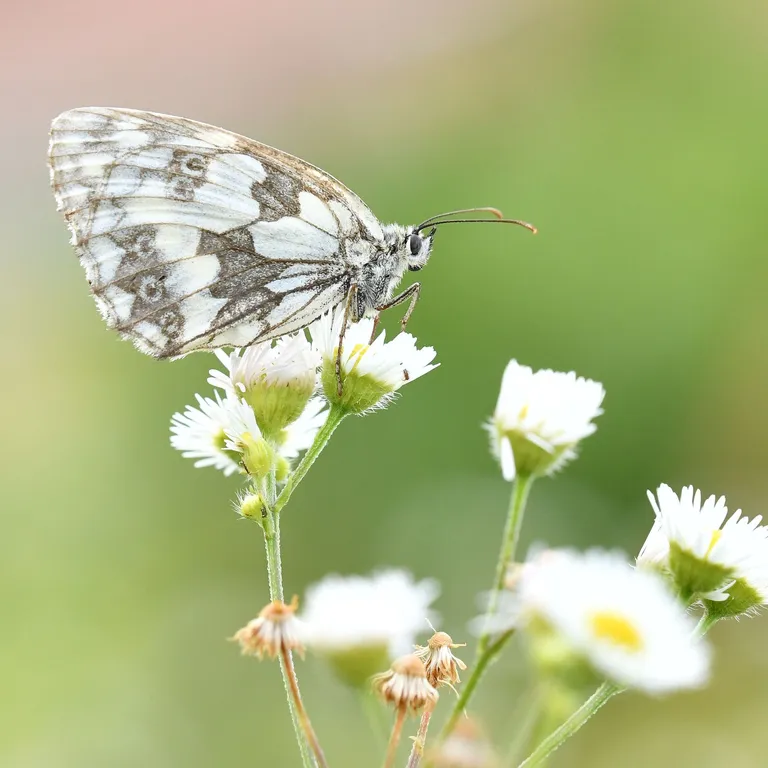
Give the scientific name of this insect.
Melanargia galathea
